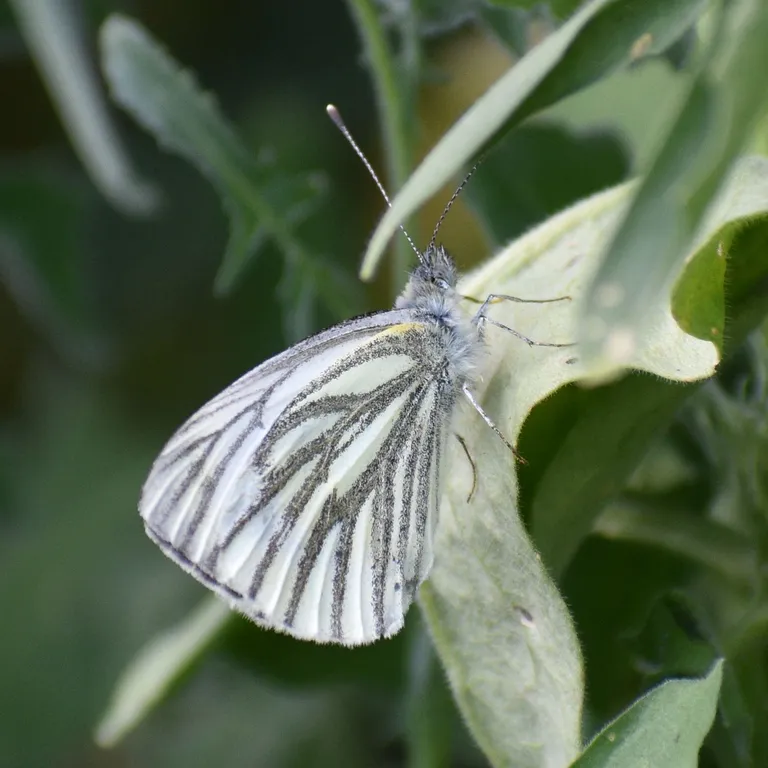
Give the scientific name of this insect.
Pieris napi
